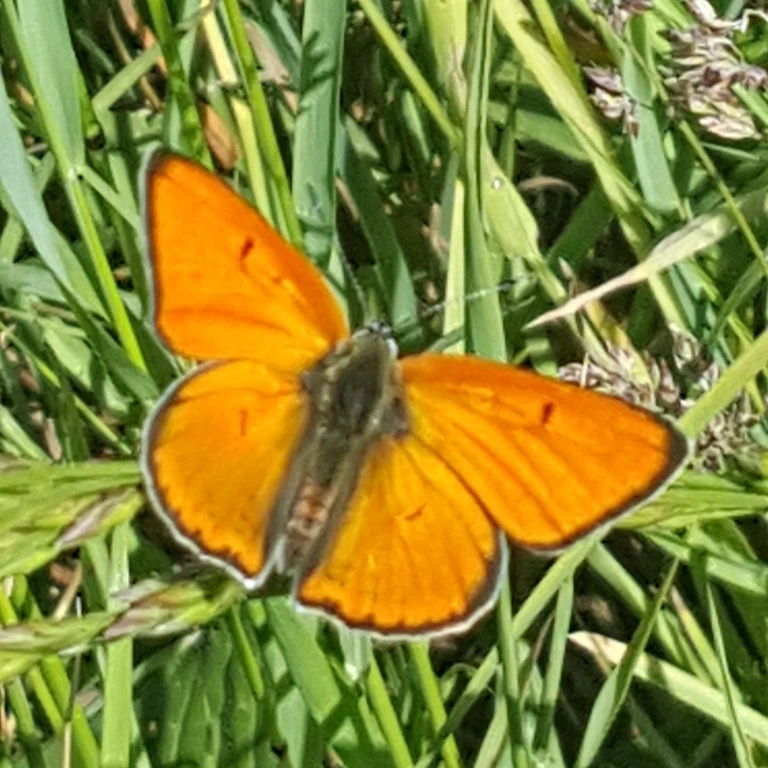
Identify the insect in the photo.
Lycaena dispar
